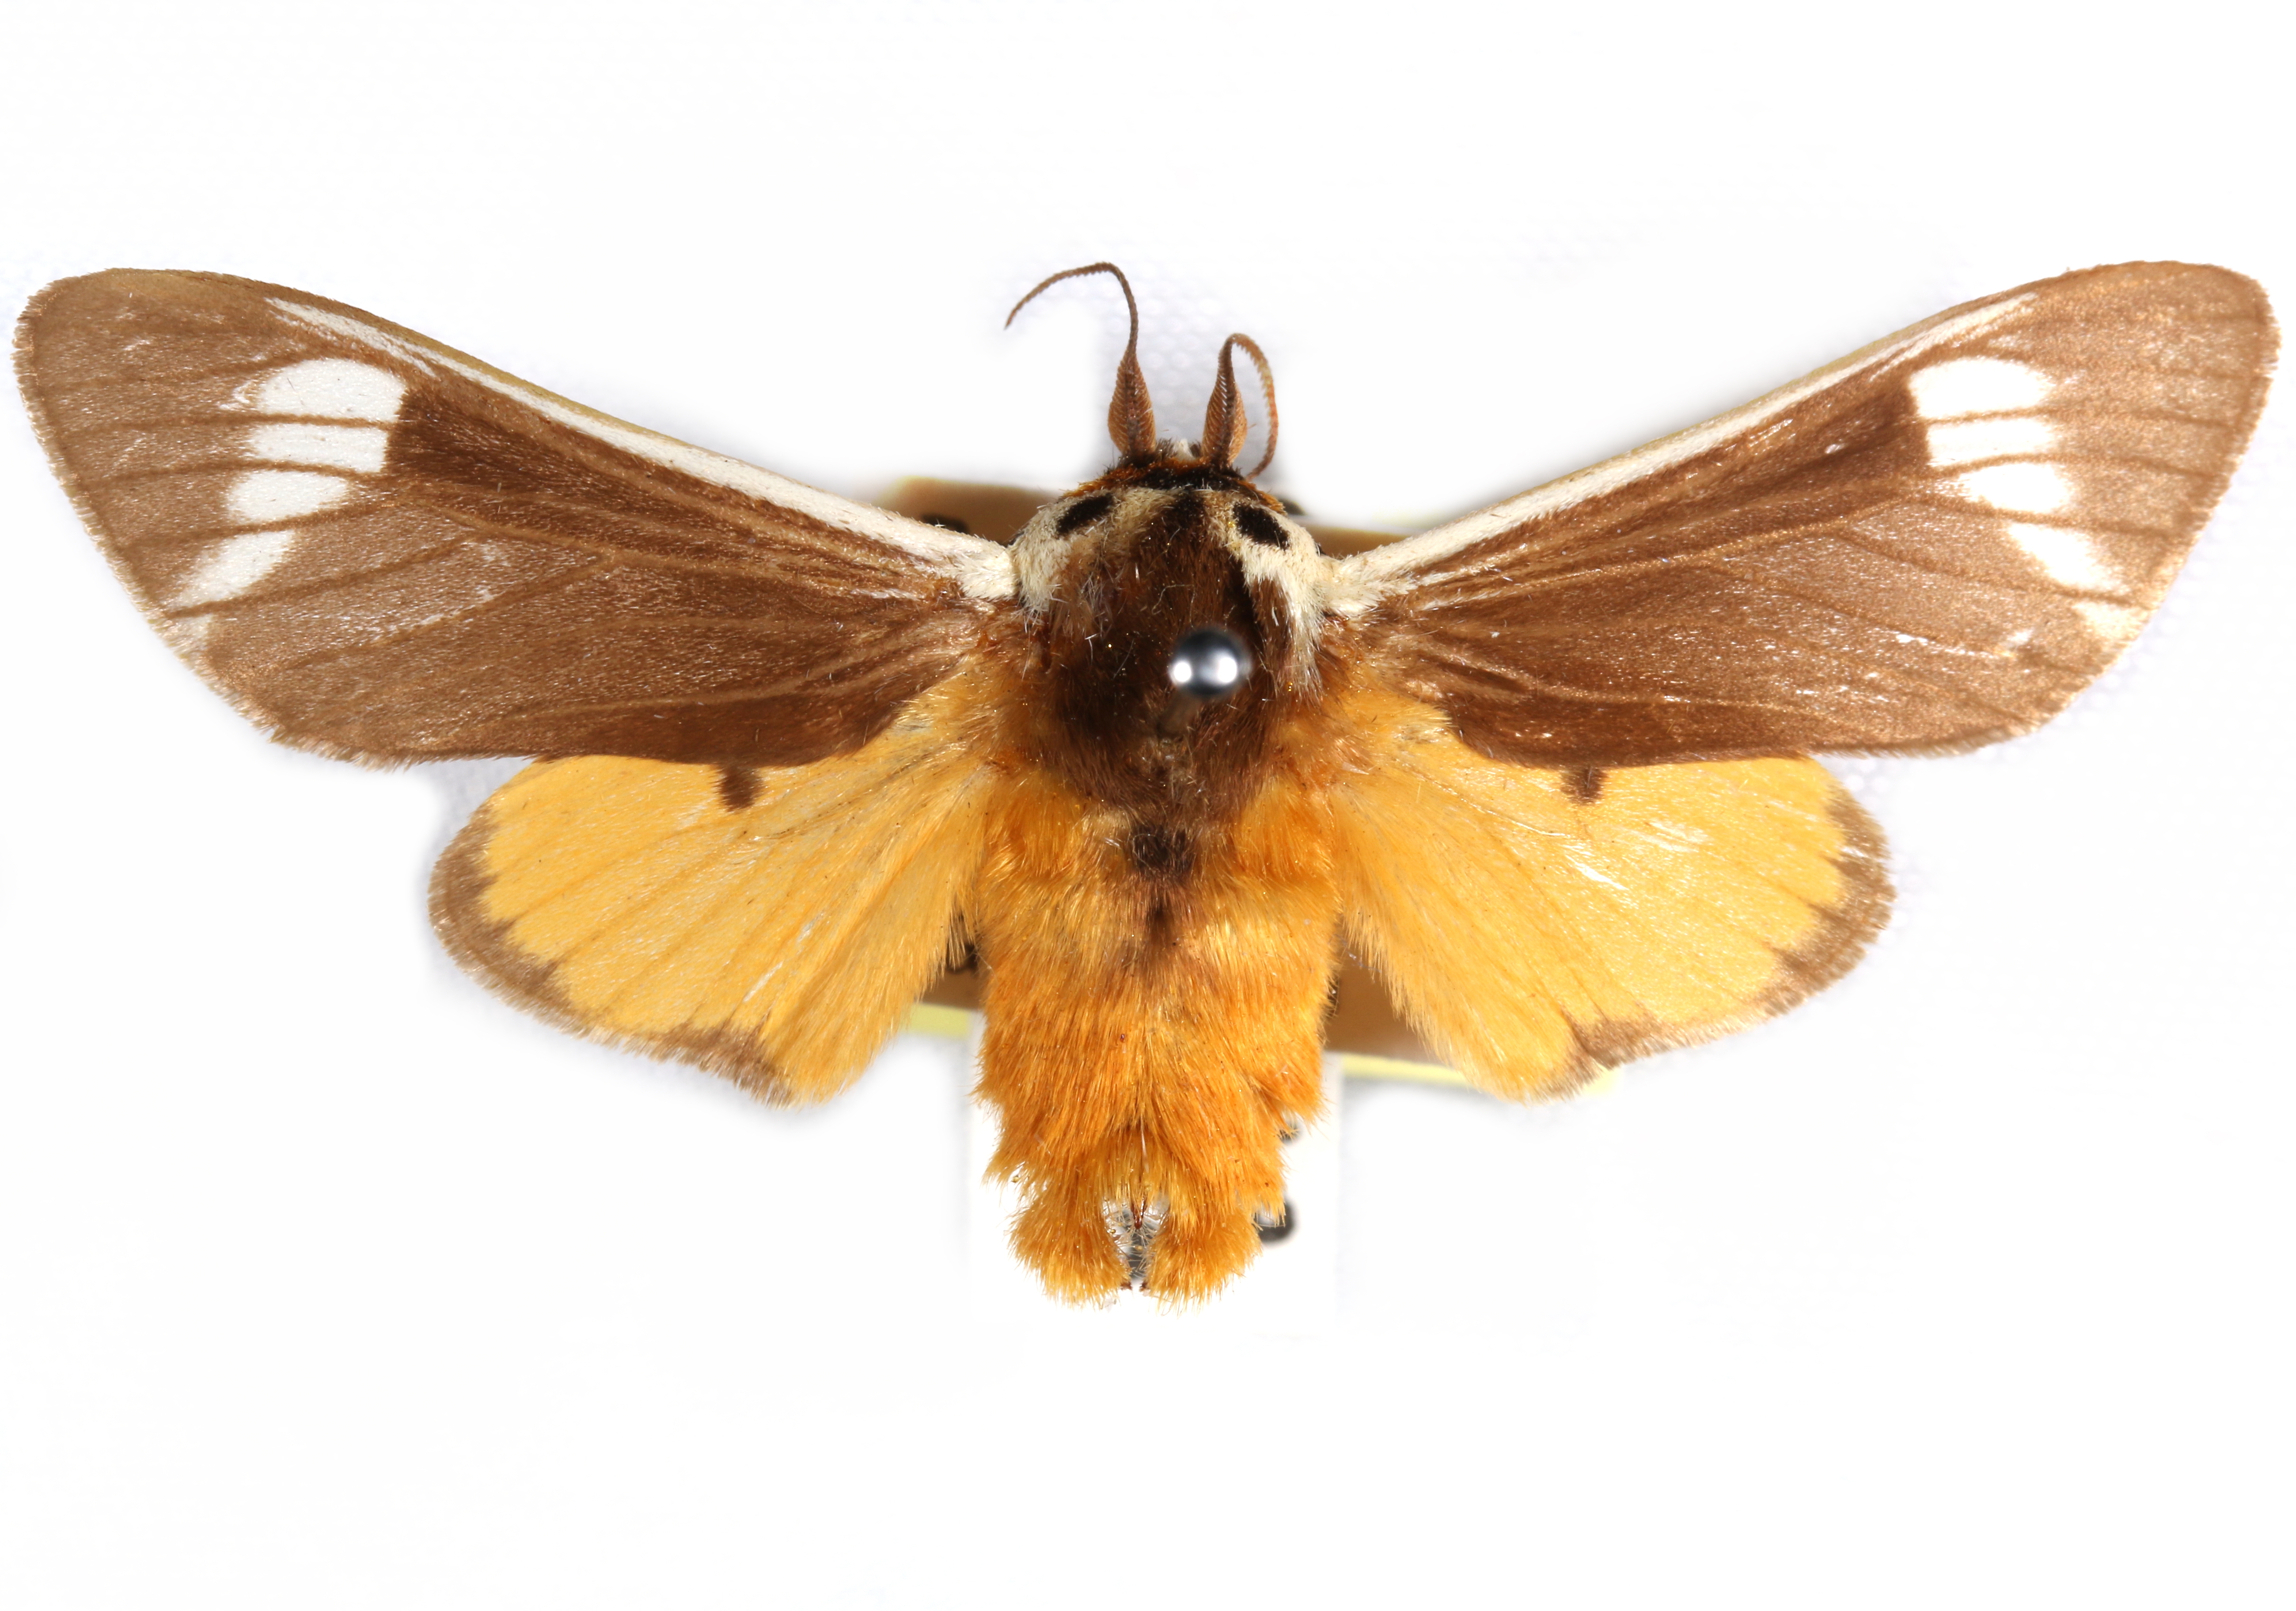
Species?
Casphalia extranea
